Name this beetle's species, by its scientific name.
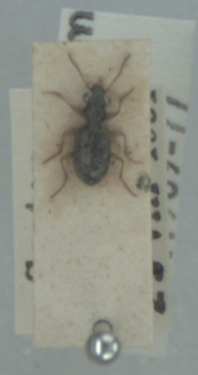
Asaphidion curtum
